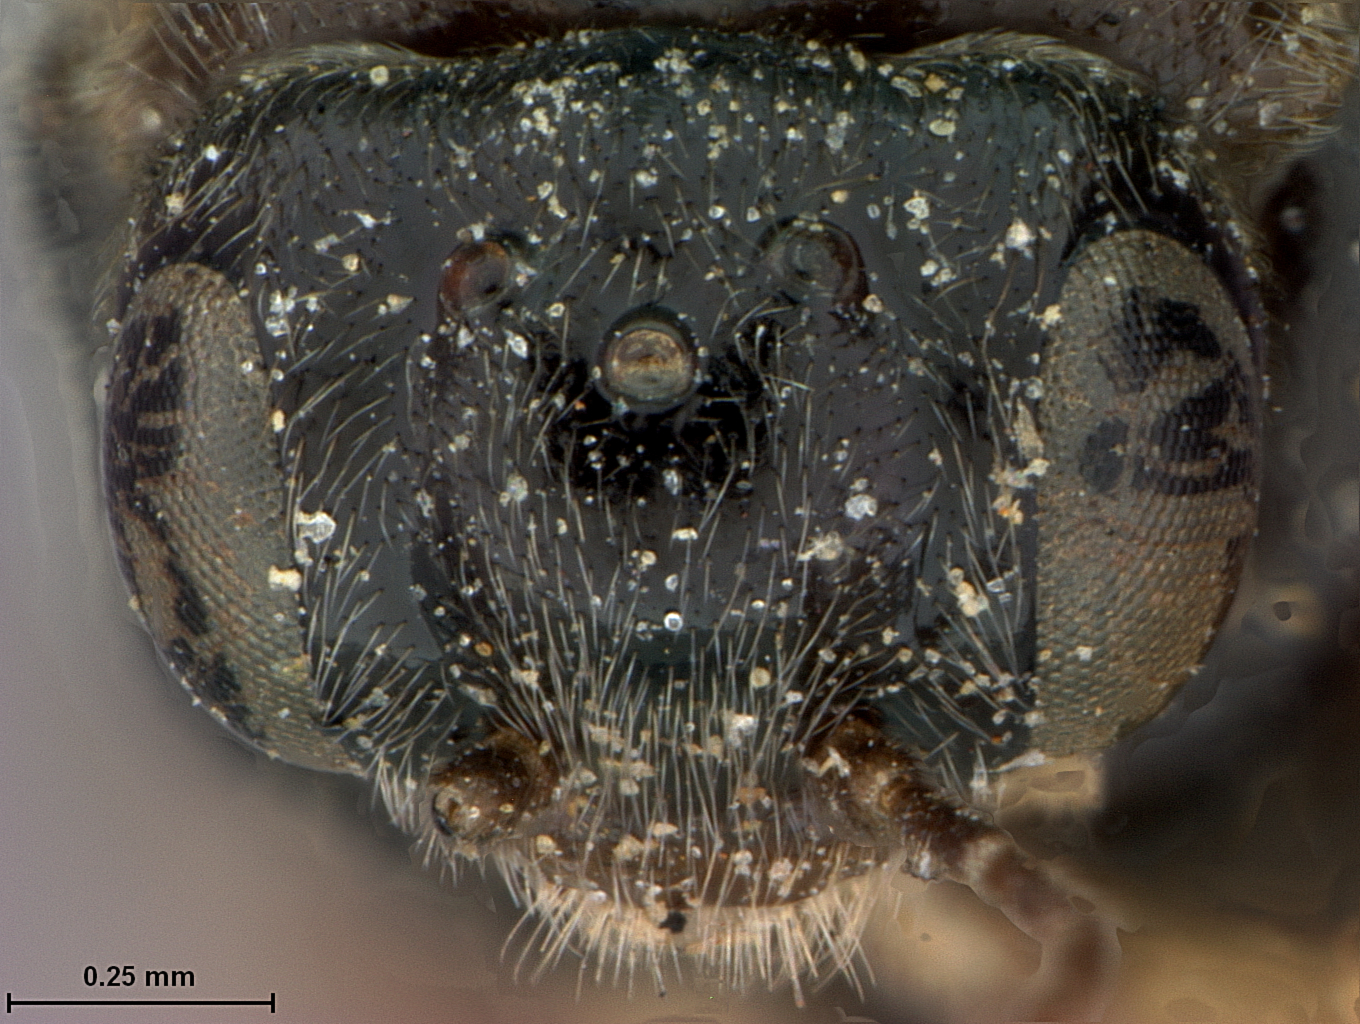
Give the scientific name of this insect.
Acordulecera hicoriae
